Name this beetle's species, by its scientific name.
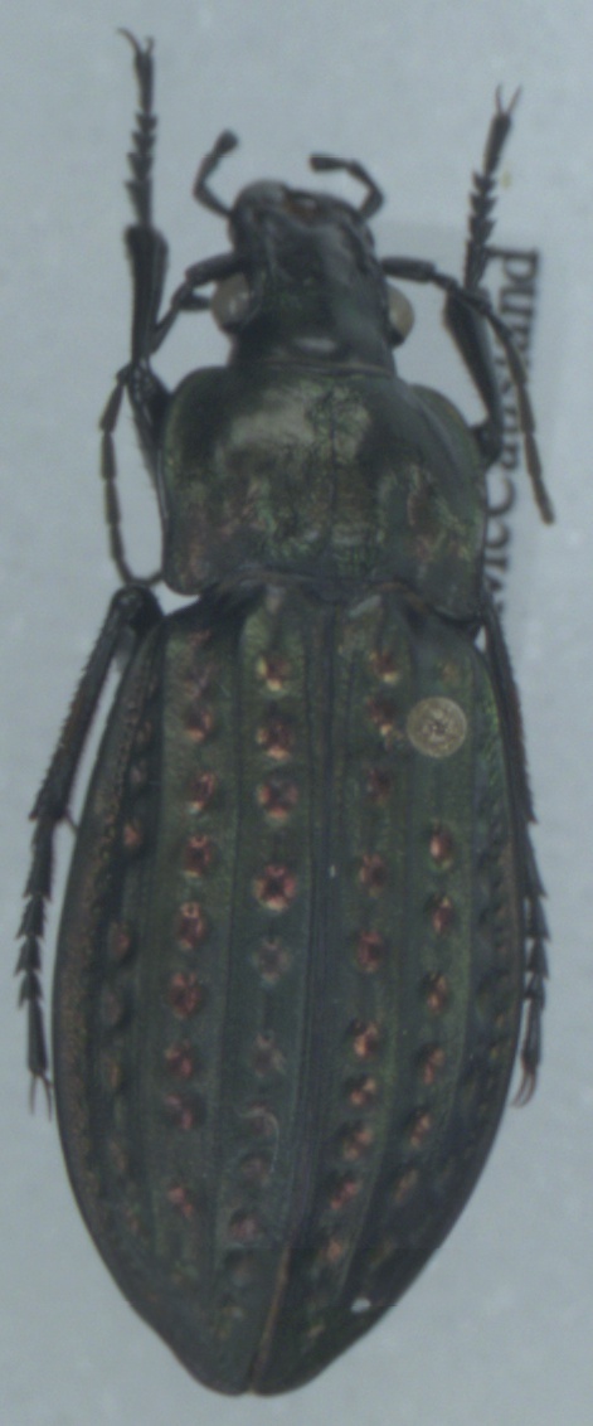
Carabus clatratus
